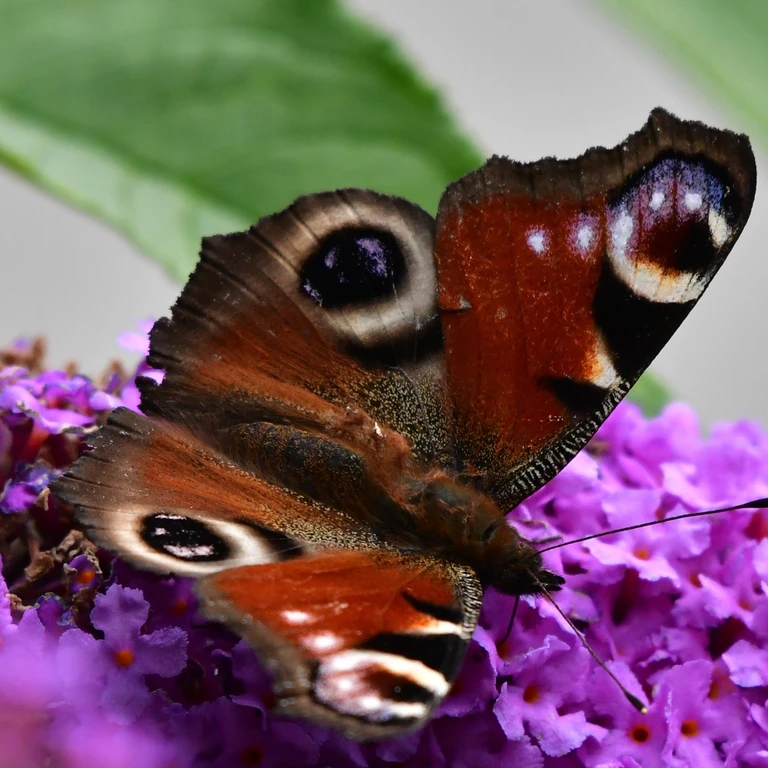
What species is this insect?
Aglais io
